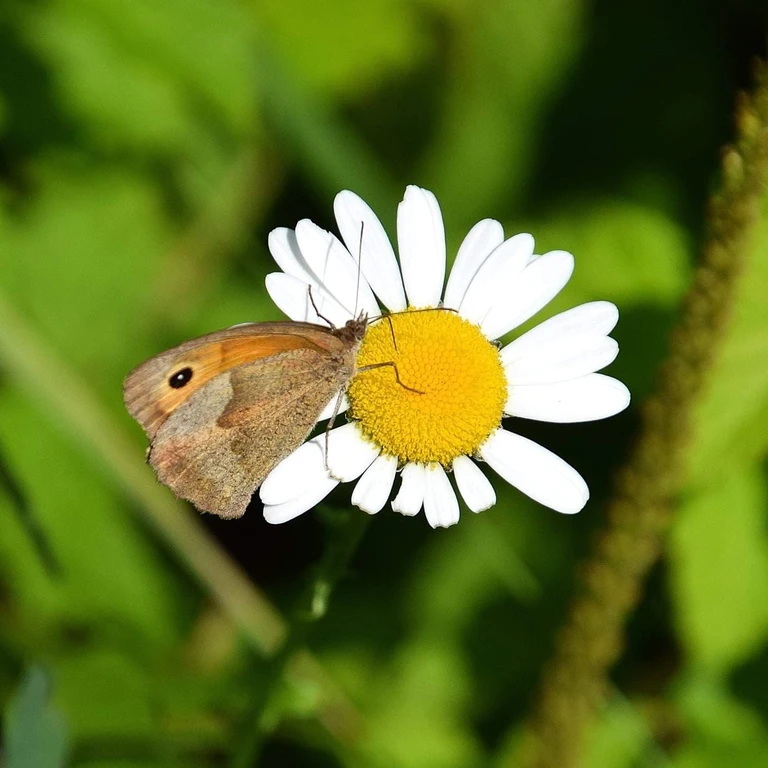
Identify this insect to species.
Maniola jurtina
